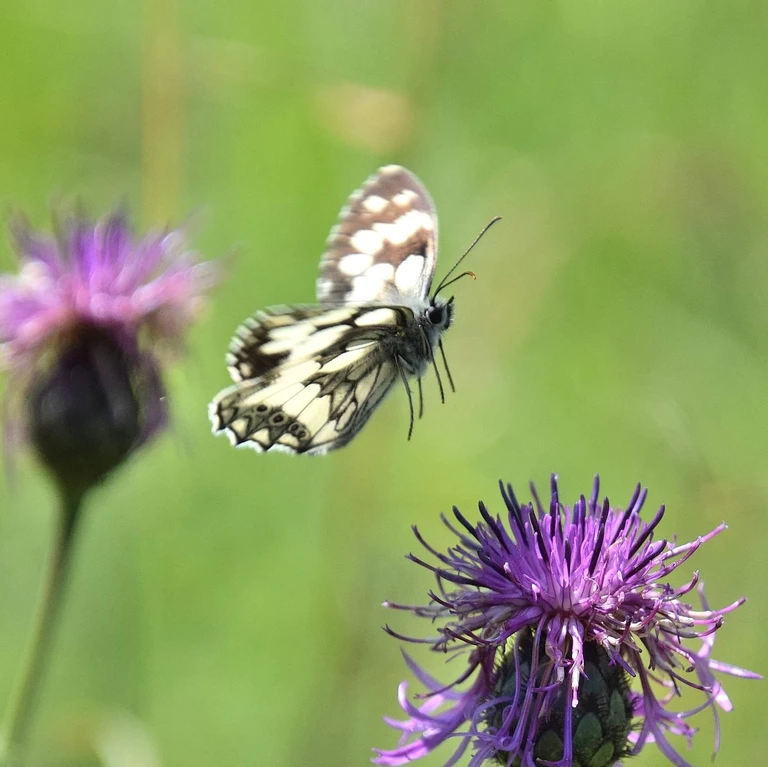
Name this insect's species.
Melanargia galathea
